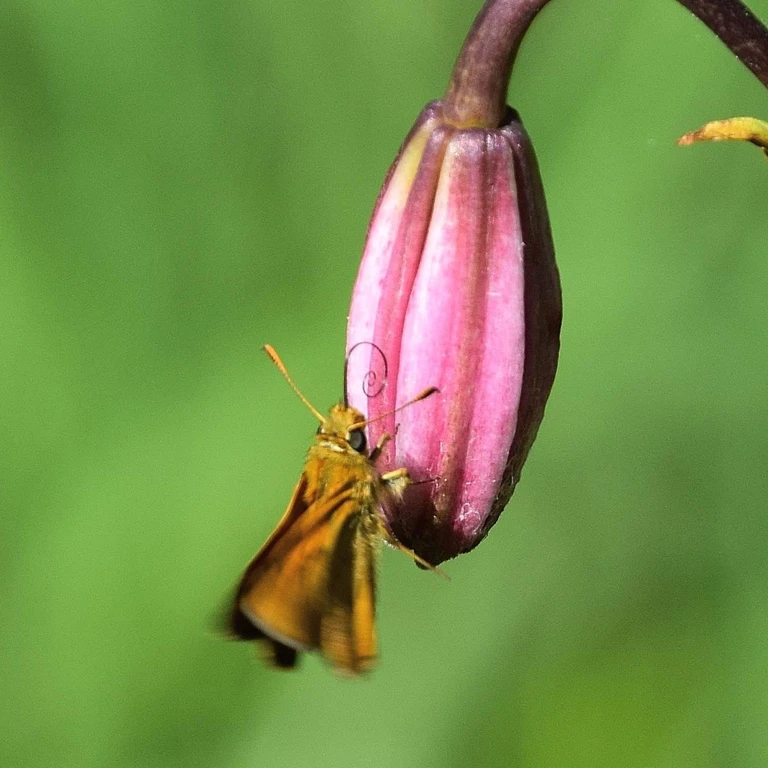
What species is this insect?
Ochlodes sylvanus (also Ochlodes venata)
